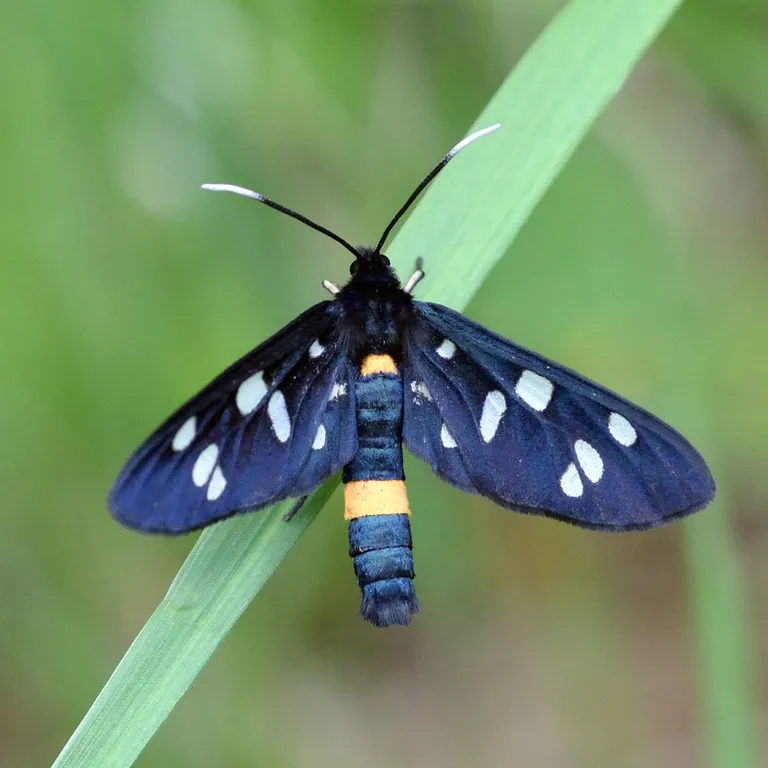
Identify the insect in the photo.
Amata phegea
